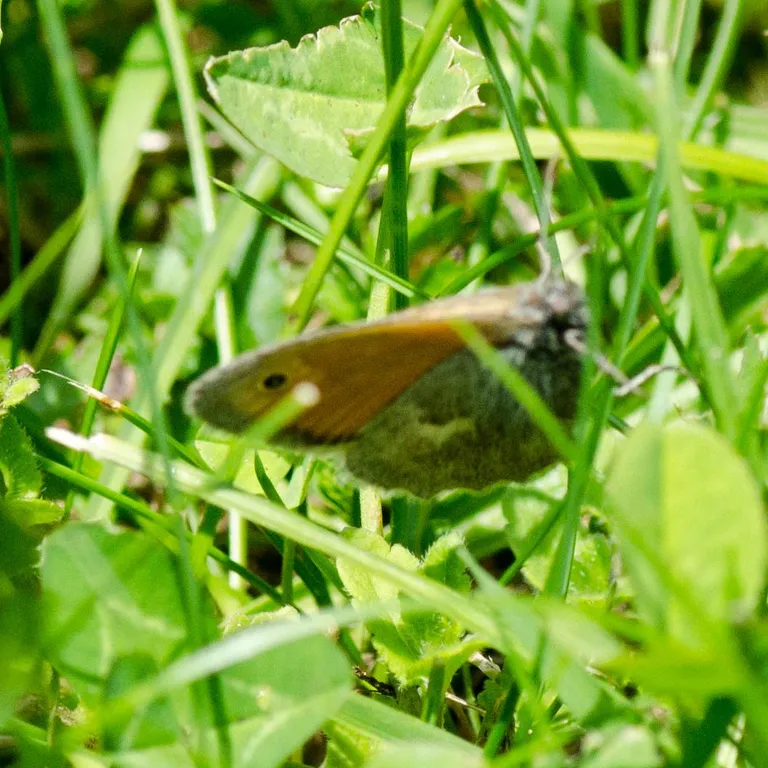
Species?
Coenonympha pamphilus
